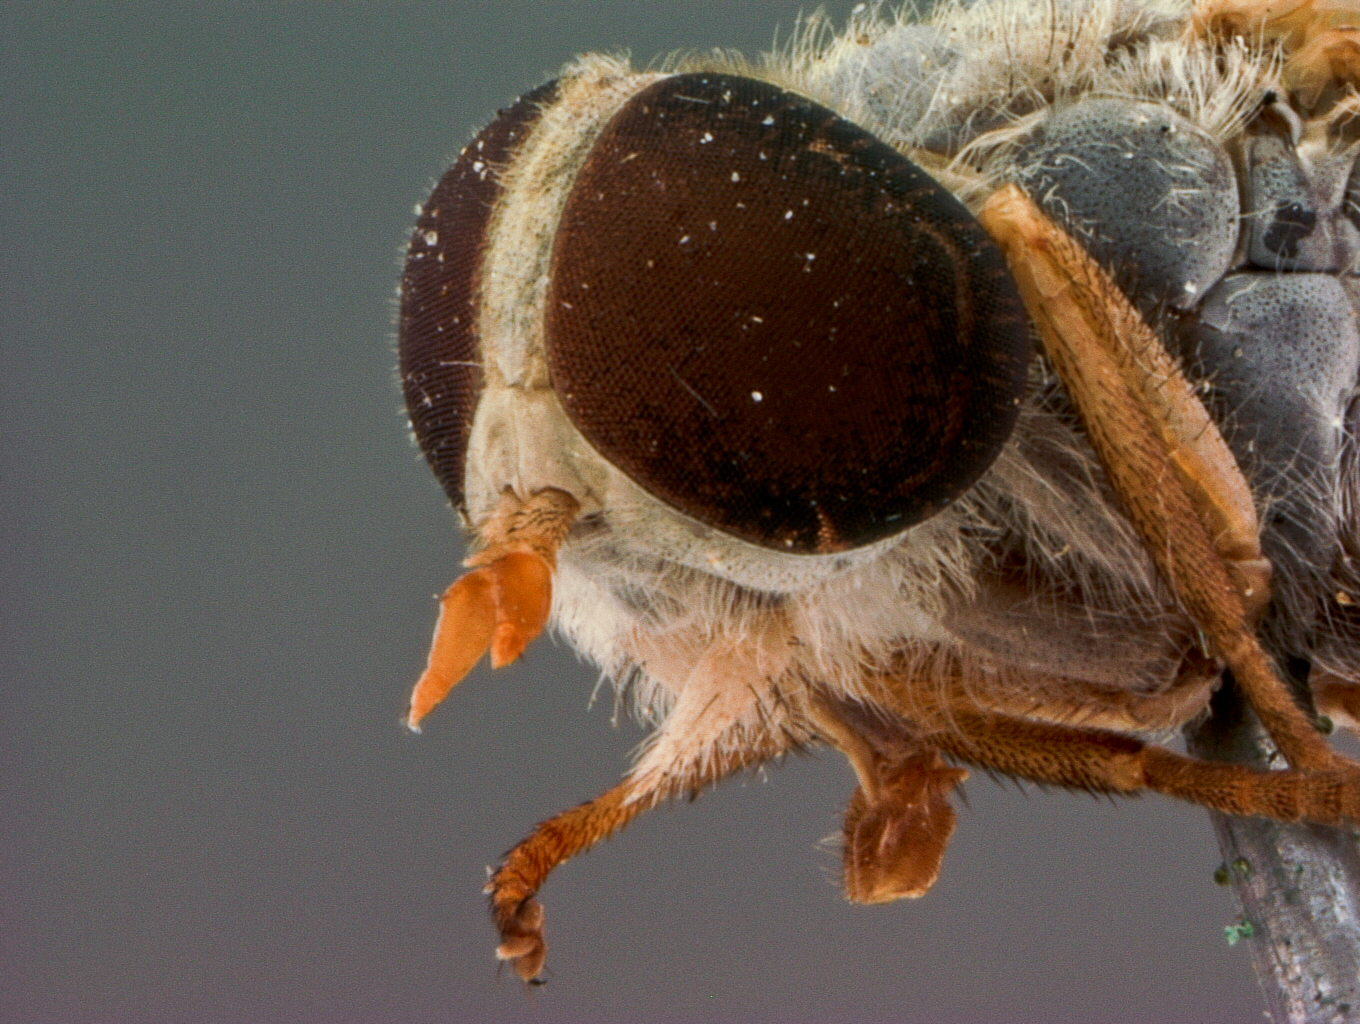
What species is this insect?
Tabanus thoracicus (also Atylotus thoracicus)
